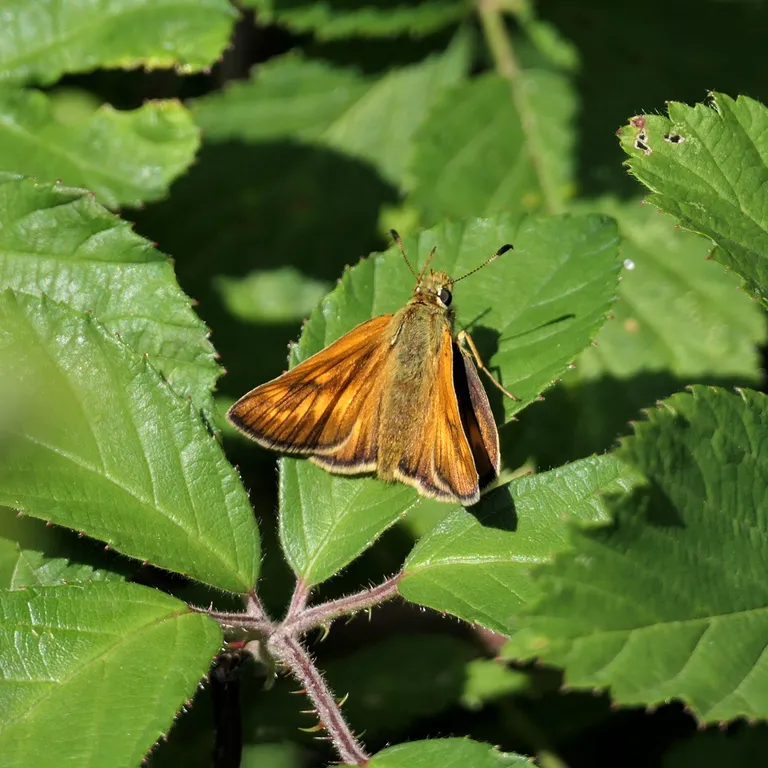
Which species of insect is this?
Ochlodes sylvanus (also Ochlodes venata)
